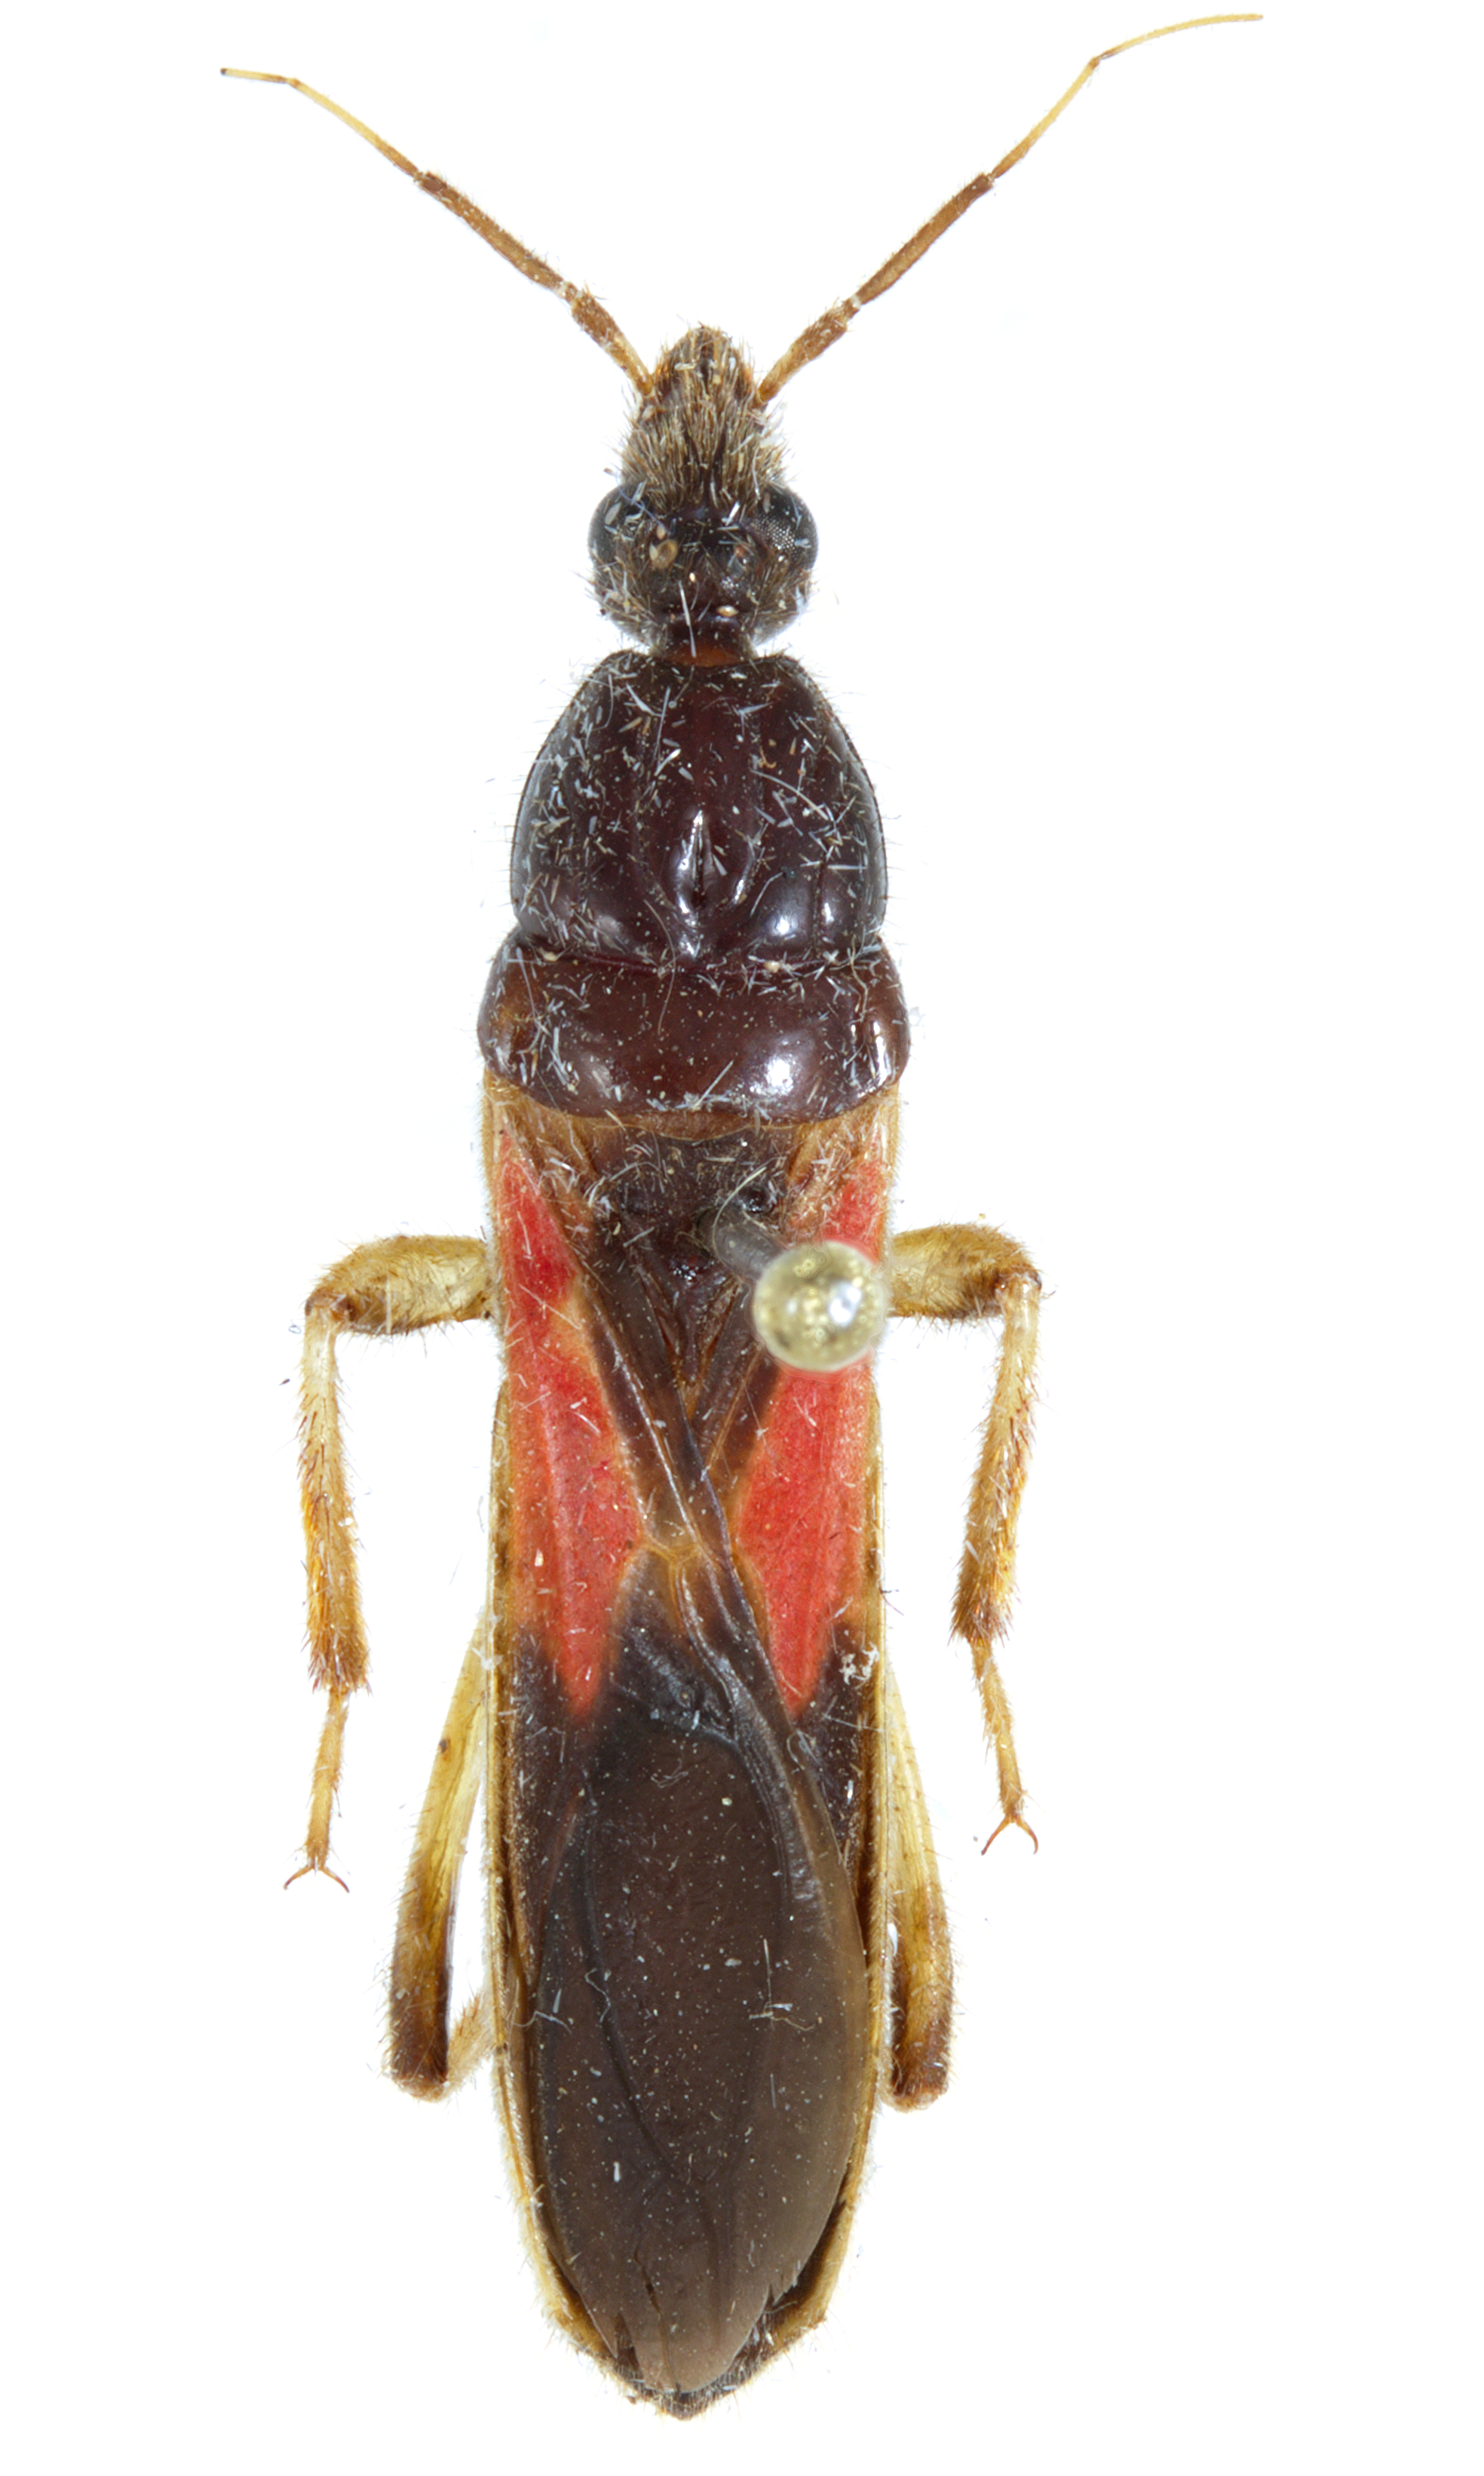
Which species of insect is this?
Sirthenea stria
